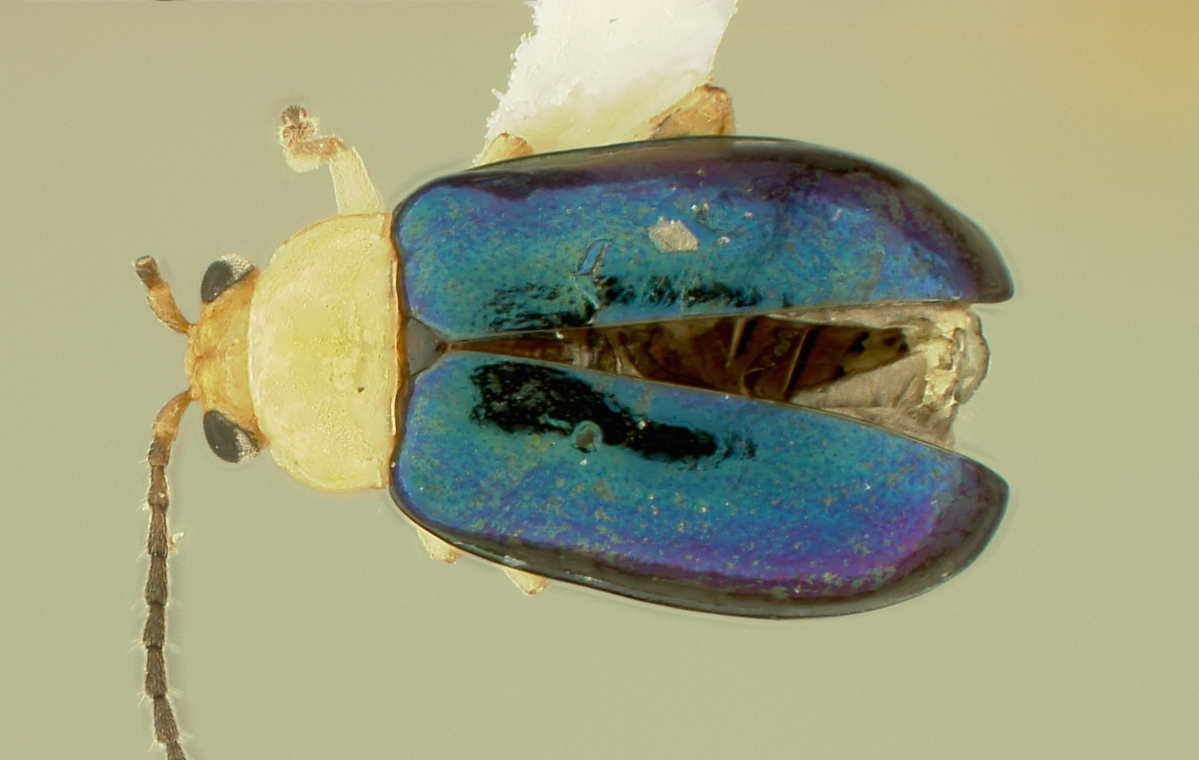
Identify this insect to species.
Lactica xanthopus
